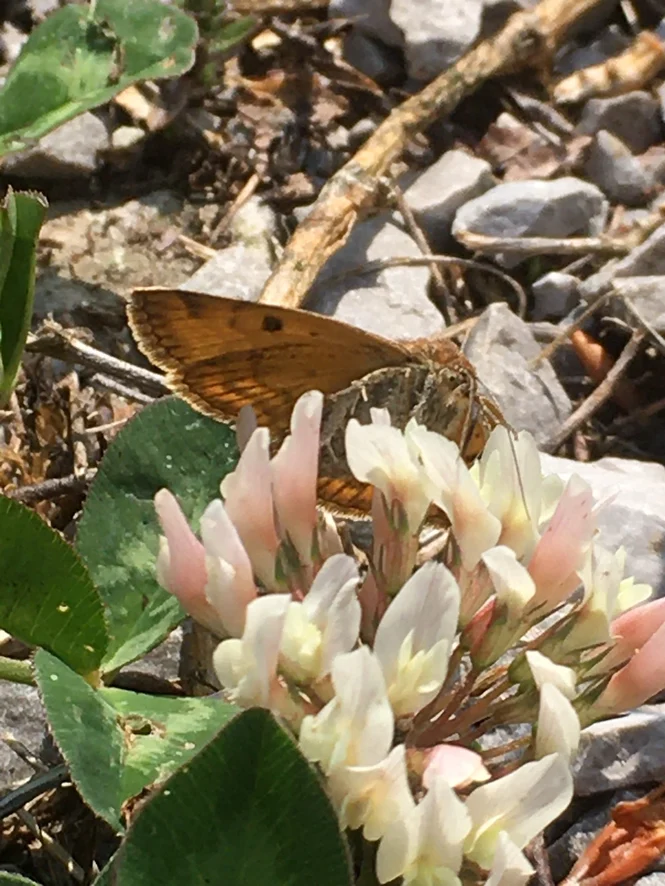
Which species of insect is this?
Euclidia glyphica
